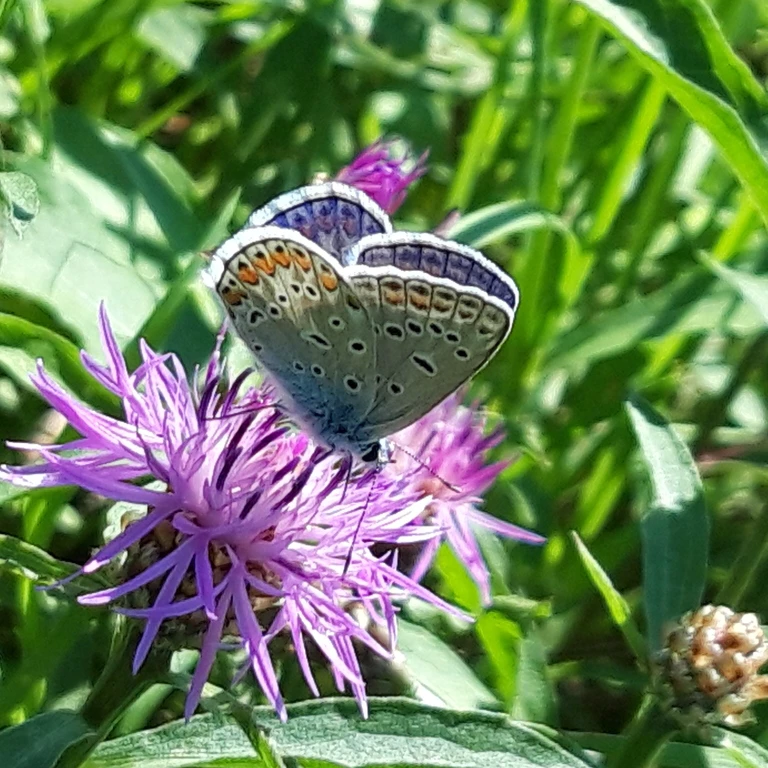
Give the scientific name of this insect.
Polyommatus icarus
